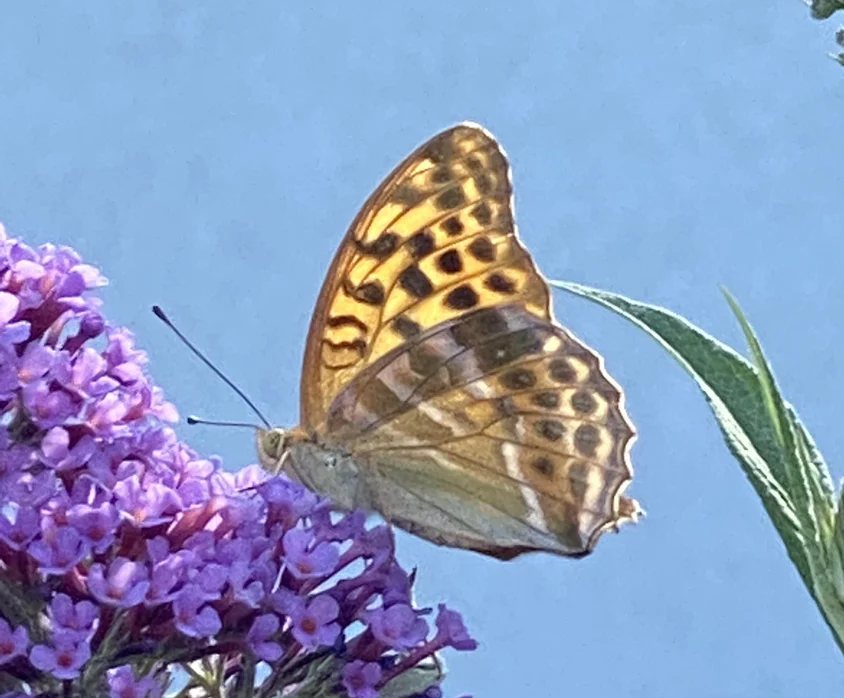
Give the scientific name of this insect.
Argynnis paphia
